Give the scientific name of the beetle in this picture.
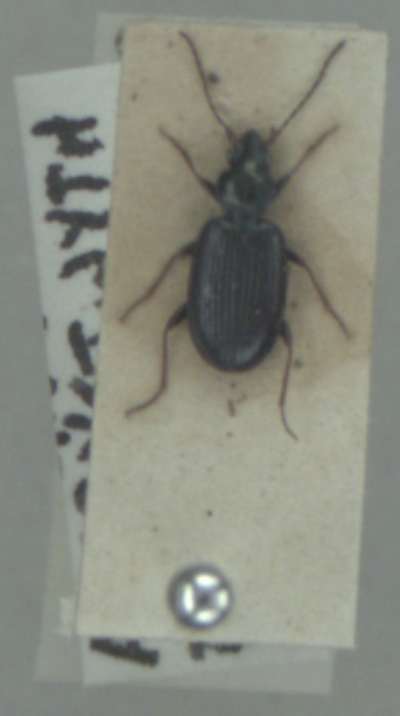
Bembidion atrocaeruleum
